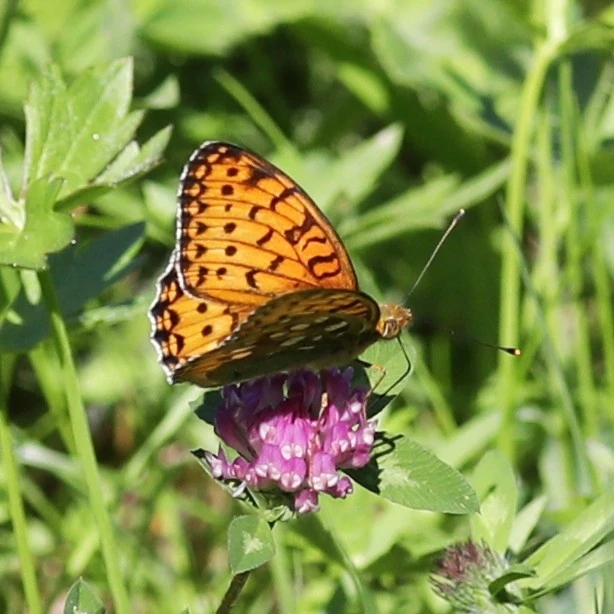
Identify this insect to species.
Speyeria aglaja
